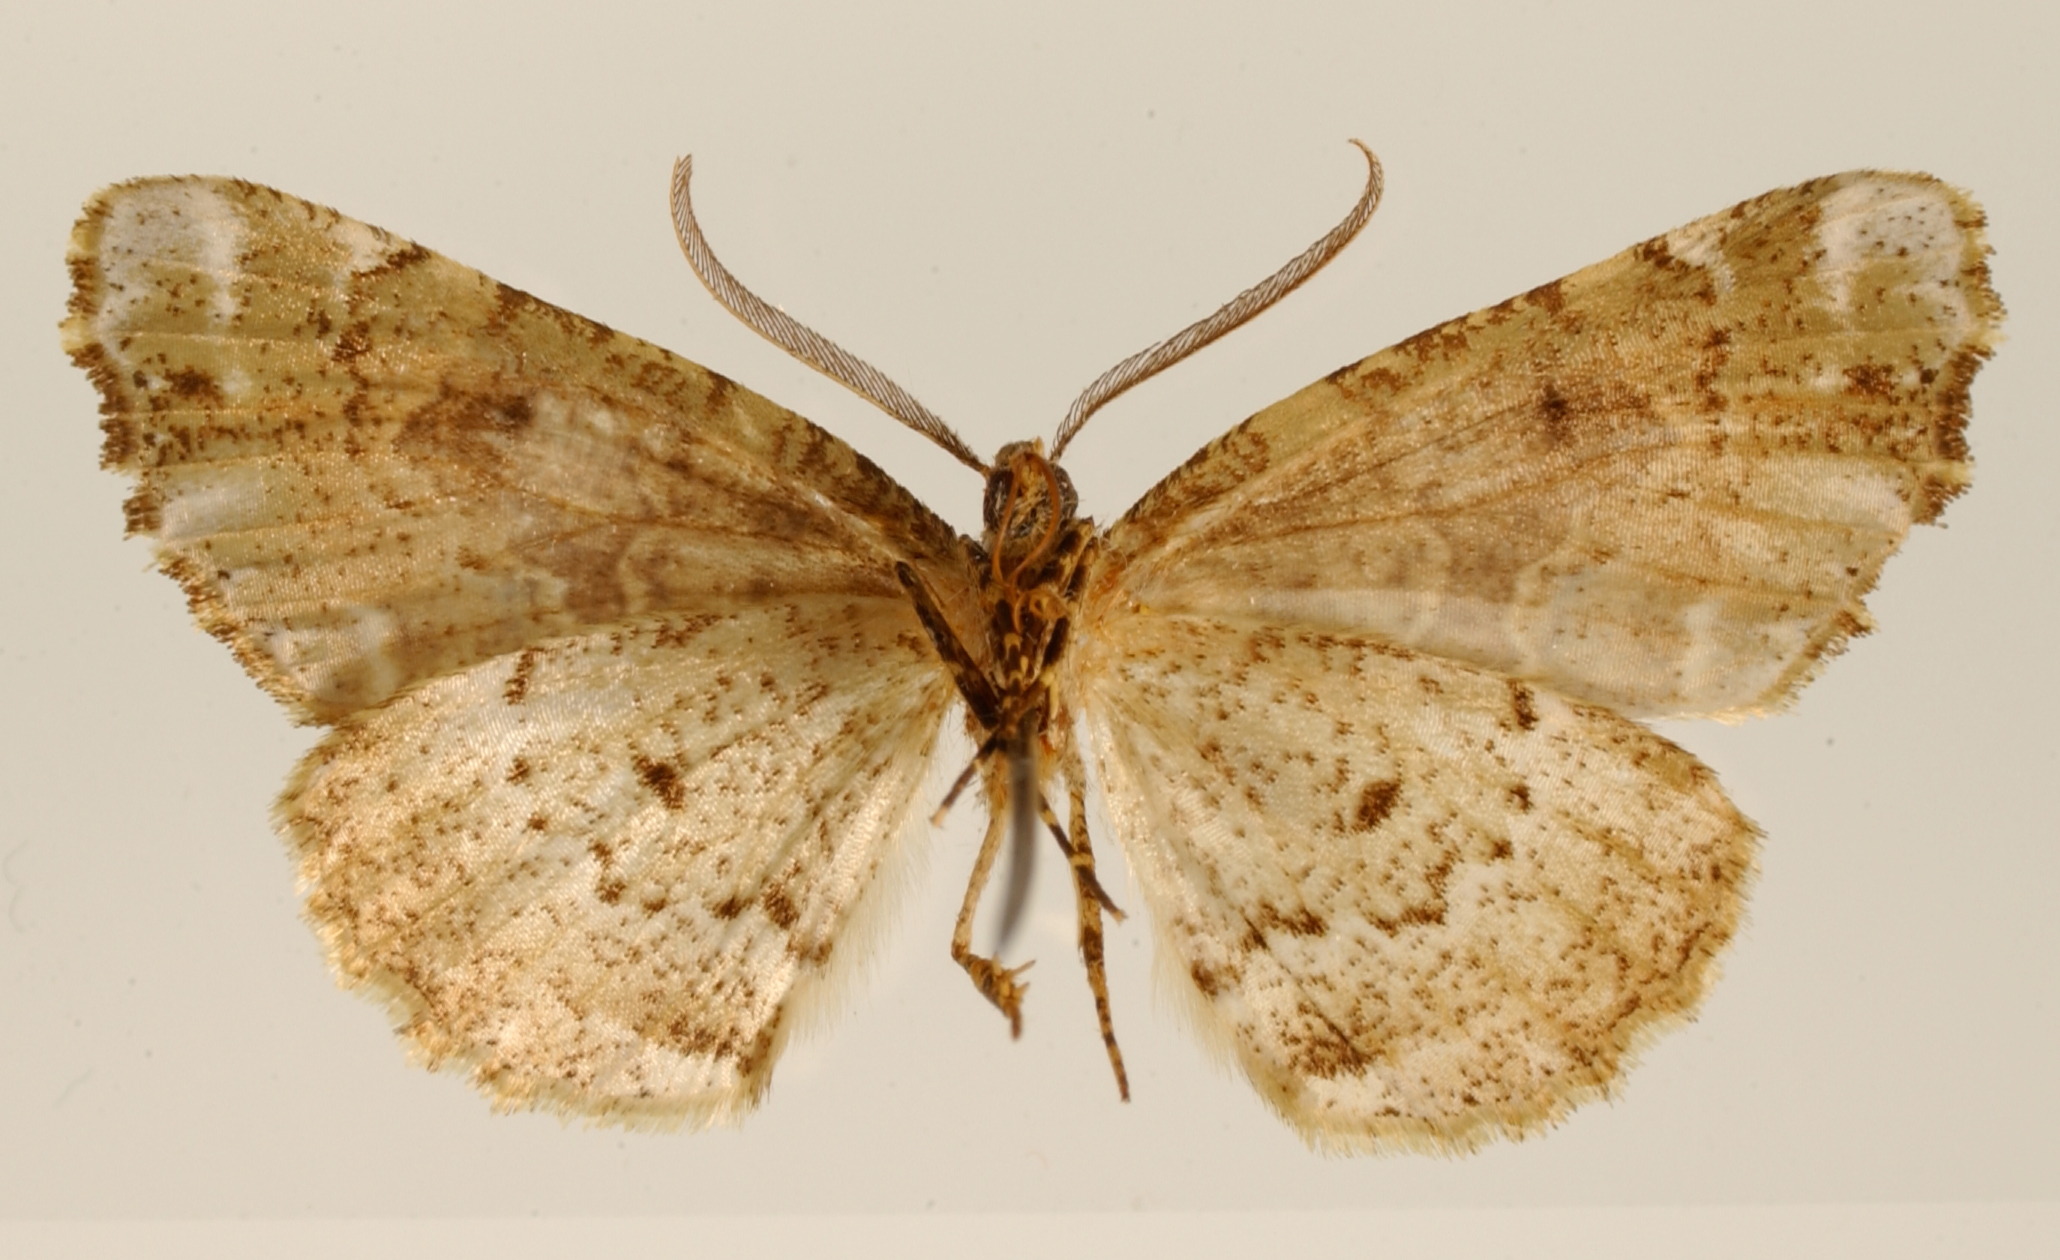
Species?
Cidariophanes psittacaria
